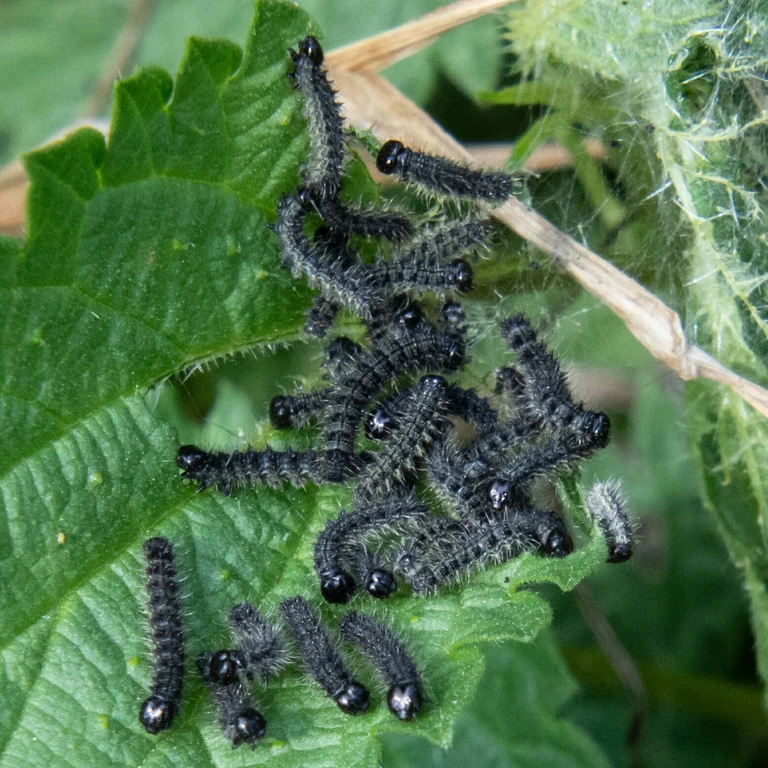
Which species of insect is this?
Aglais io
